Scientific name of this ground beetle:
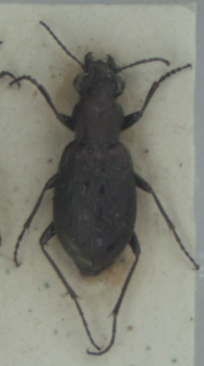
Elaphrus lapponicus
